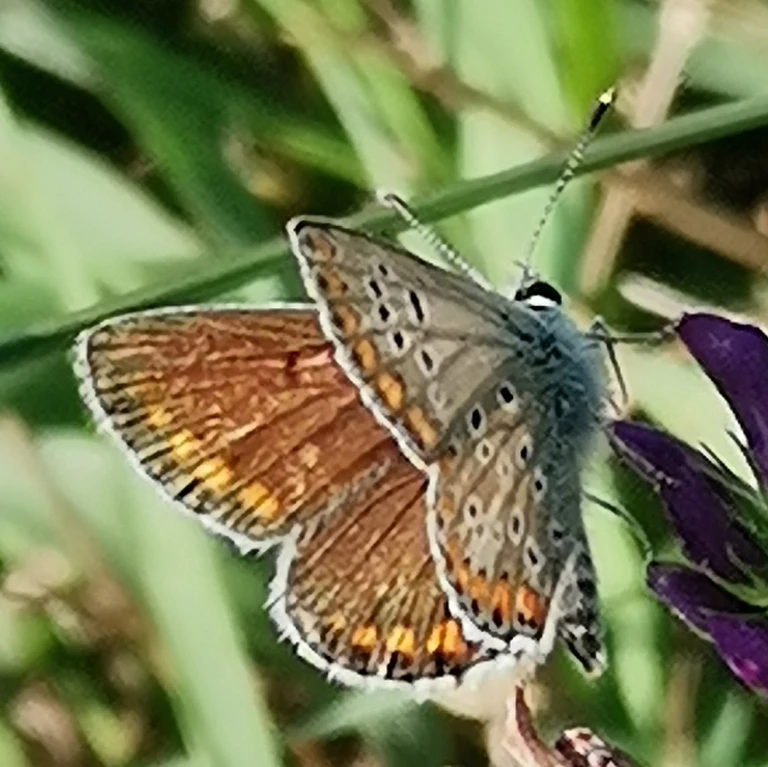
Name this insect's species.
Aricia agestis/artaxerxes
